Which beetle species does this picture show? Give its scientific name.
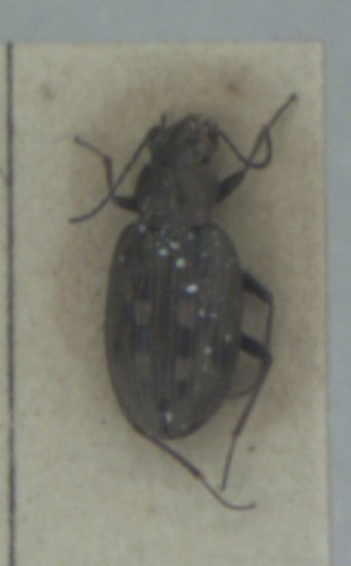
Bembidion litorale
